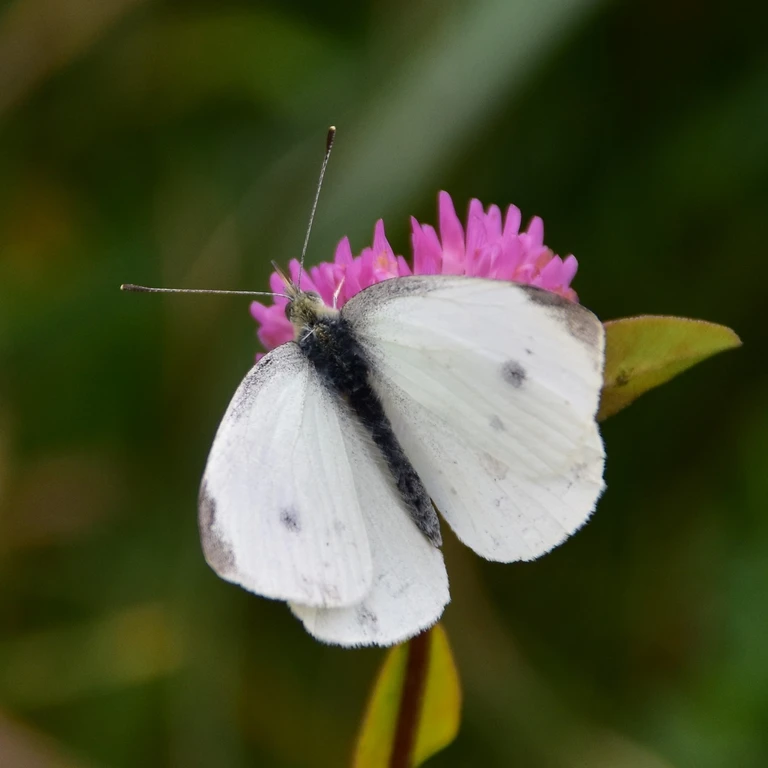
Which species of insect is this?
Pieris rapae
